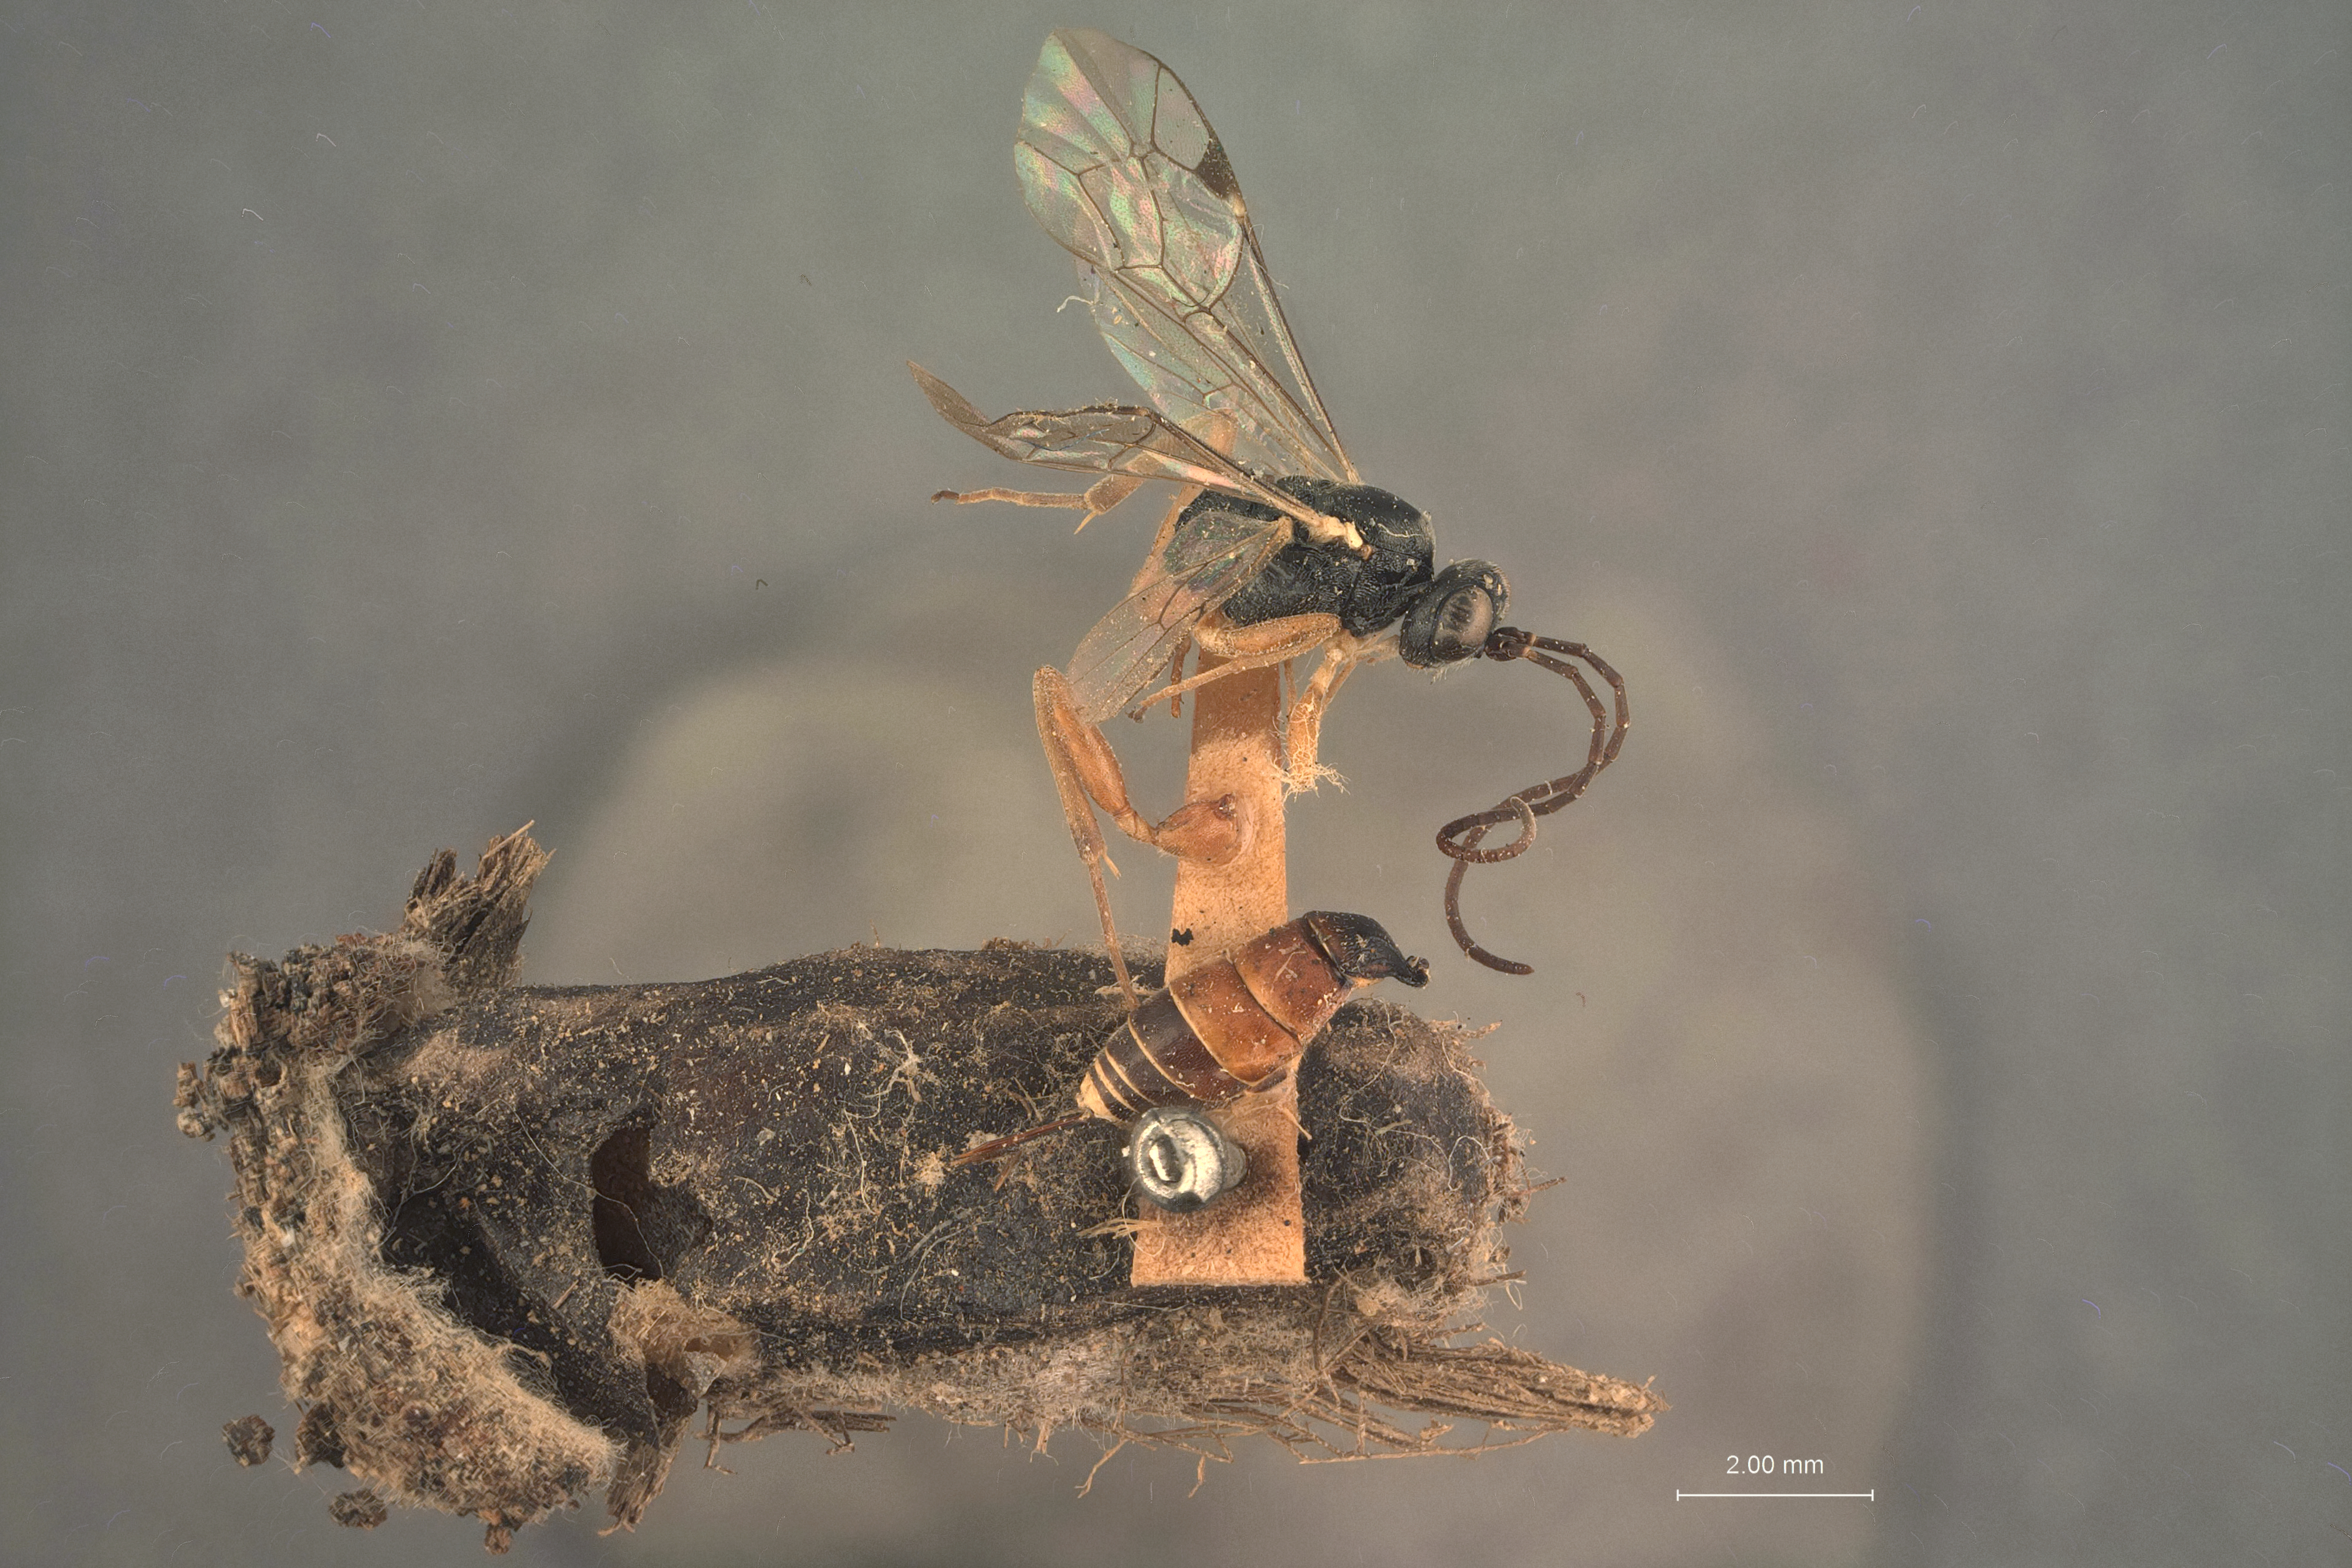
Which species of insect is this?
Aenoplex carpocapsae
